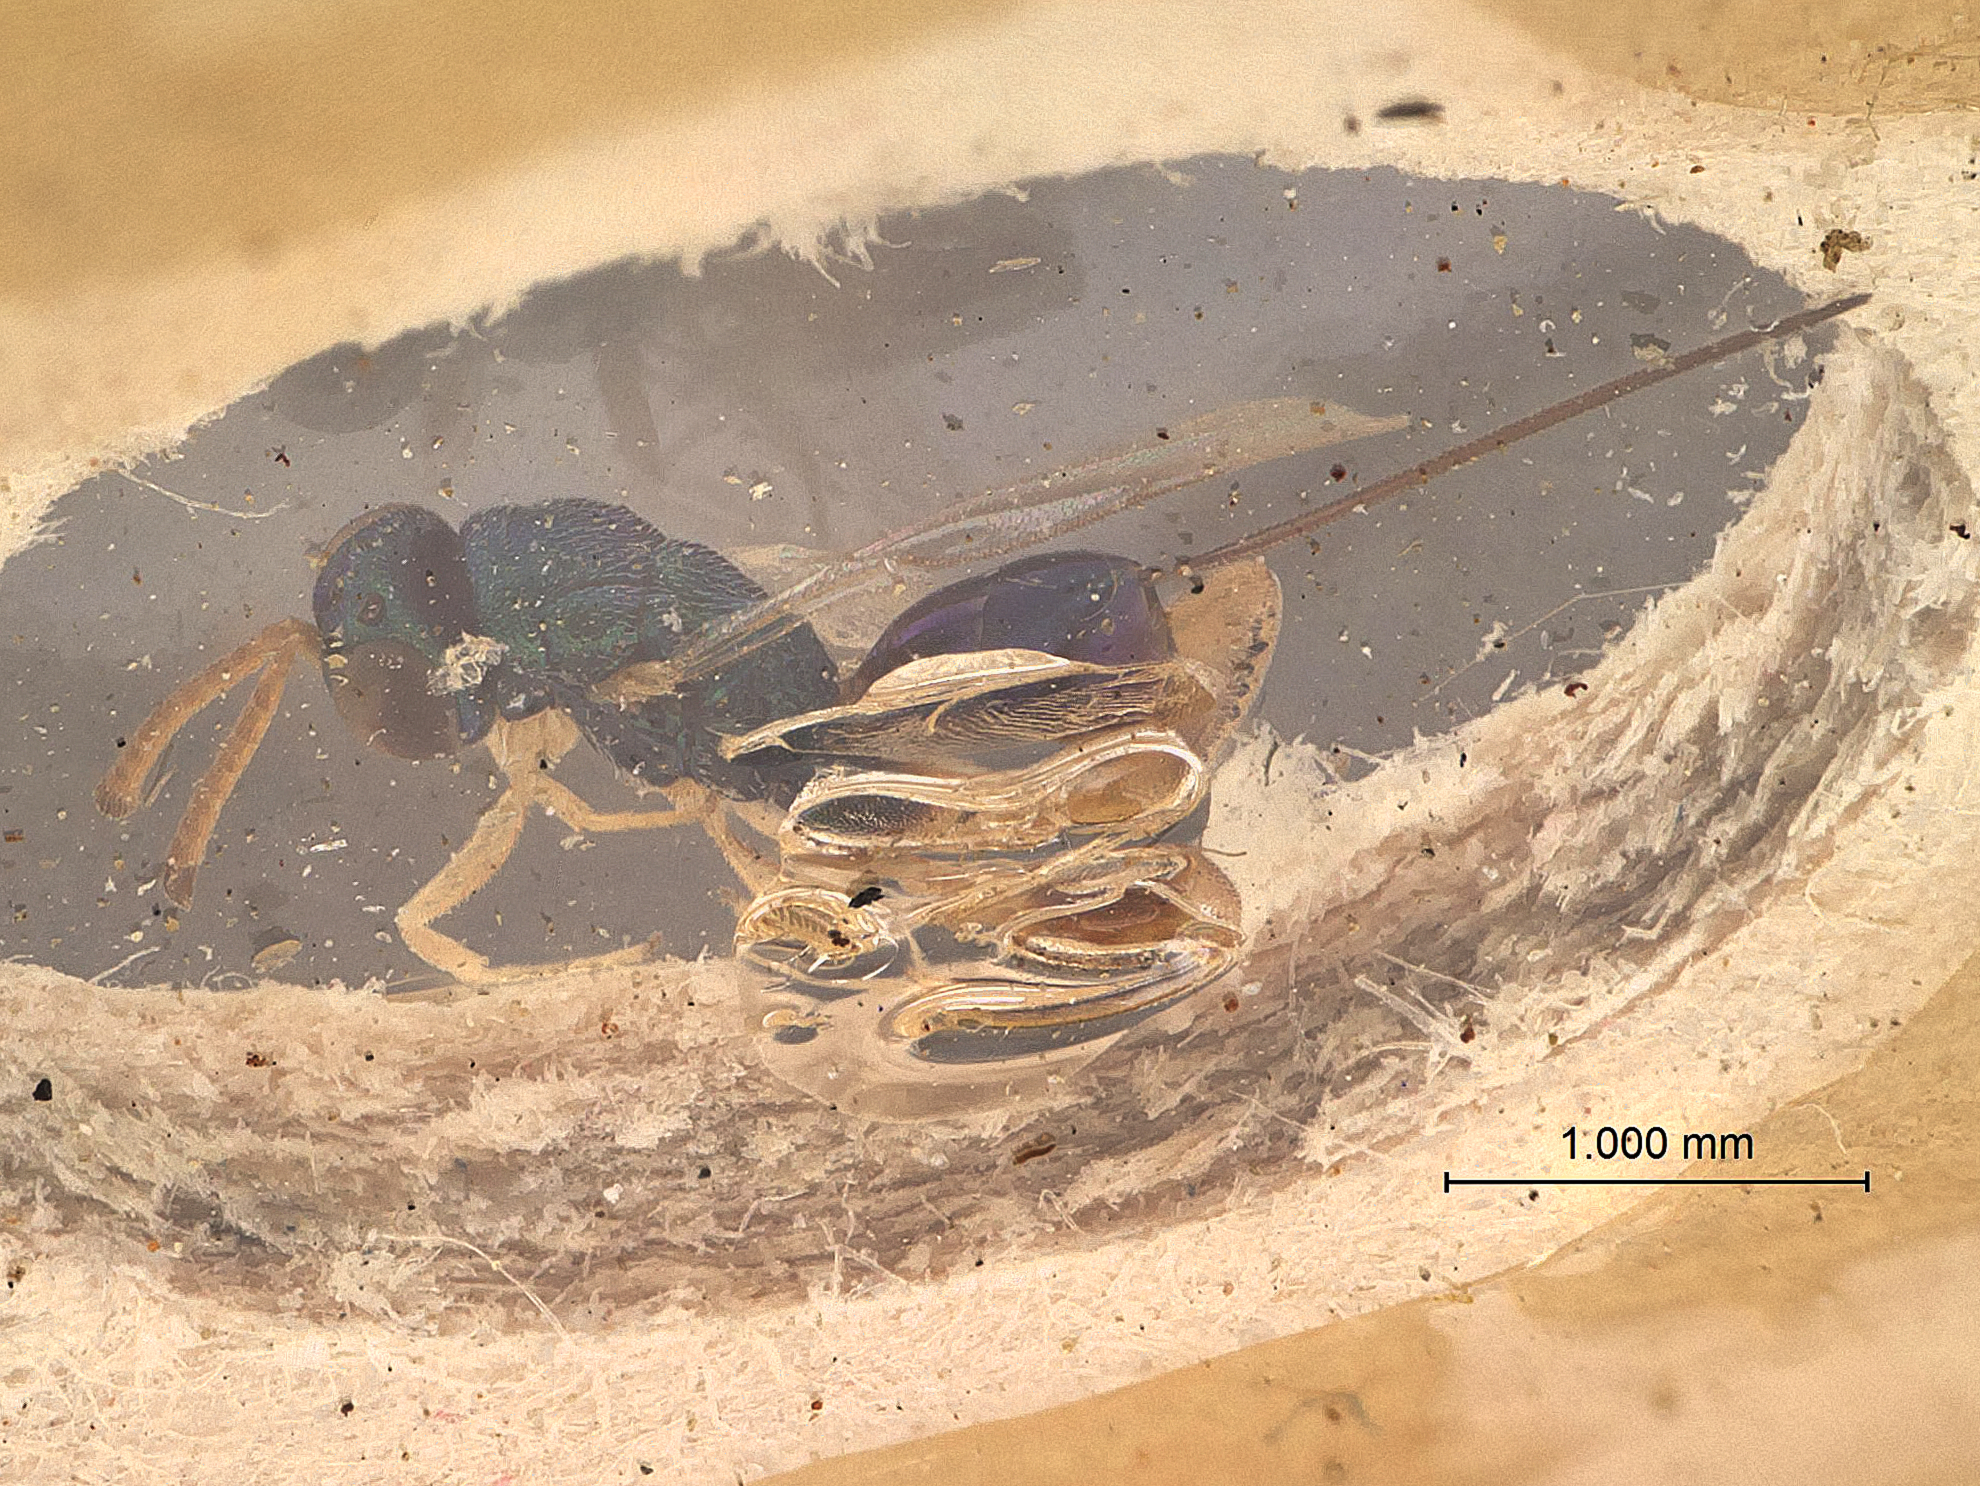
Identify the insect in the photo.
Podagrion calopeplum
